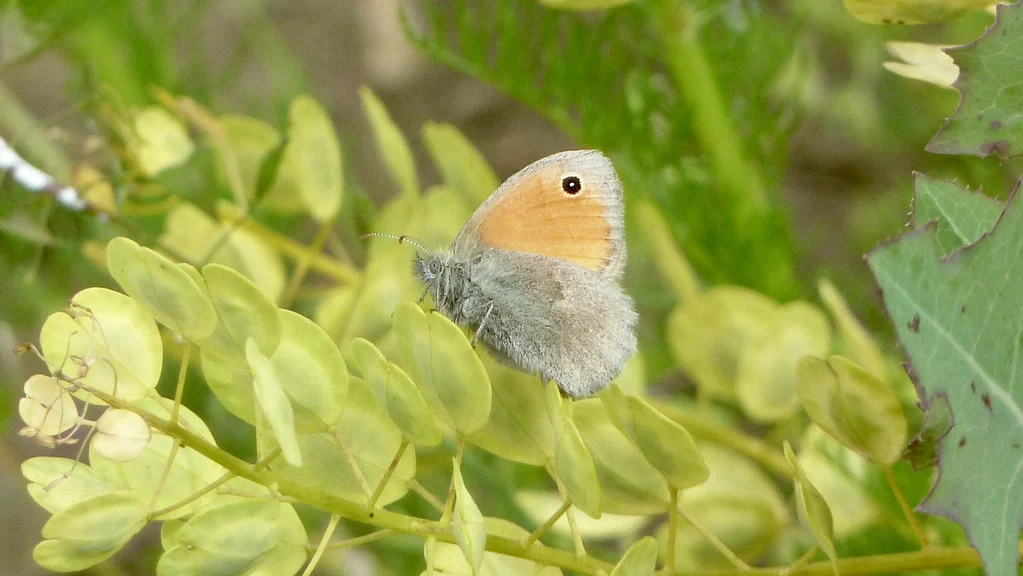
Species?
Coenonympha pamphilus
